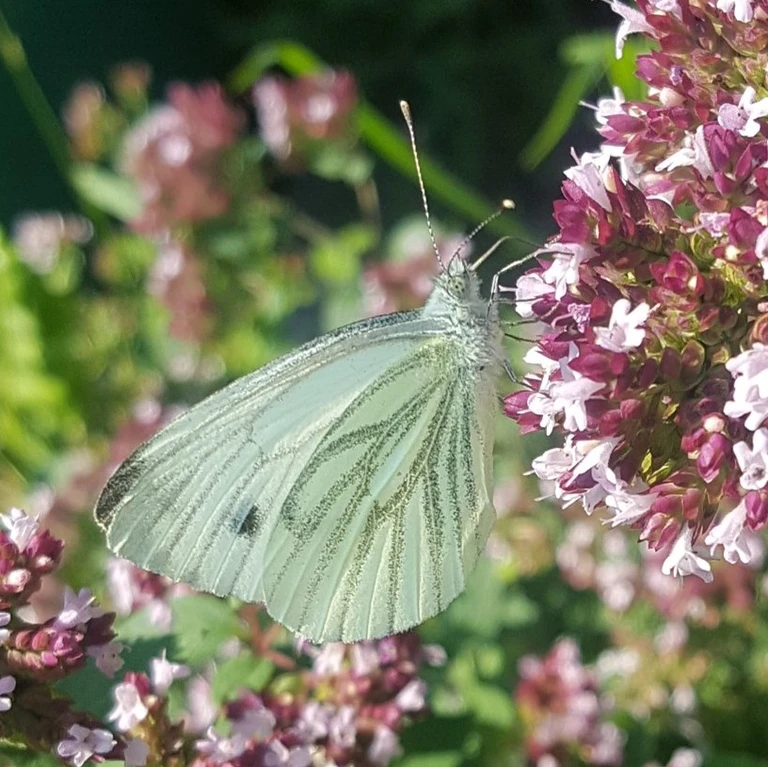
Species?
Pieris napi
